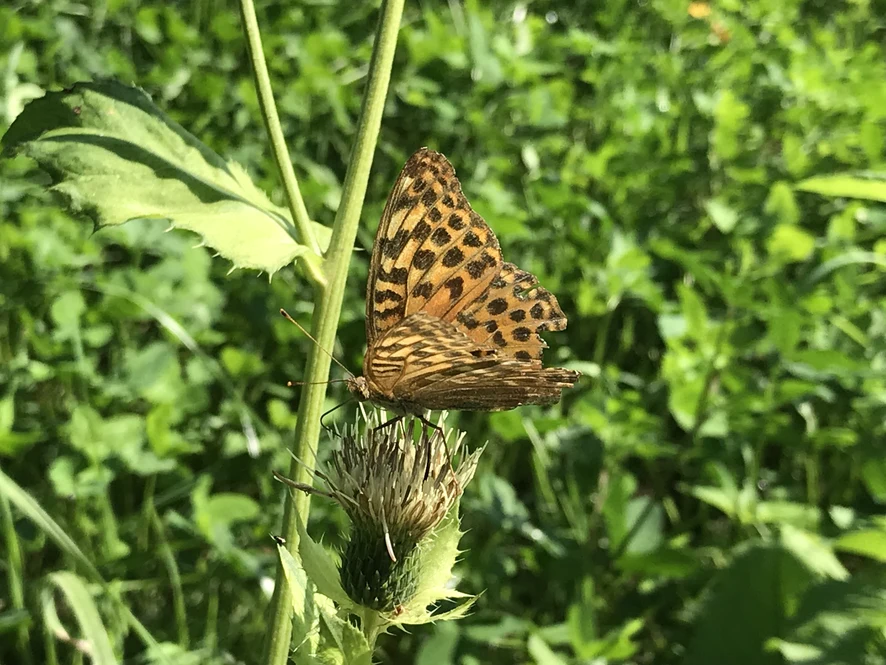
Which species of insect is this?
Argynnis paphia
